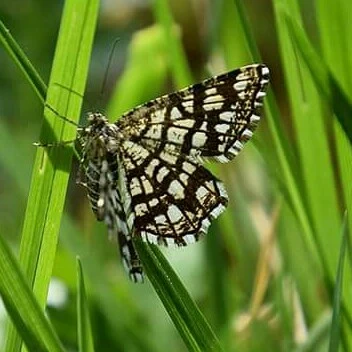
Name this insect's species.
Chiasmia clathrata
